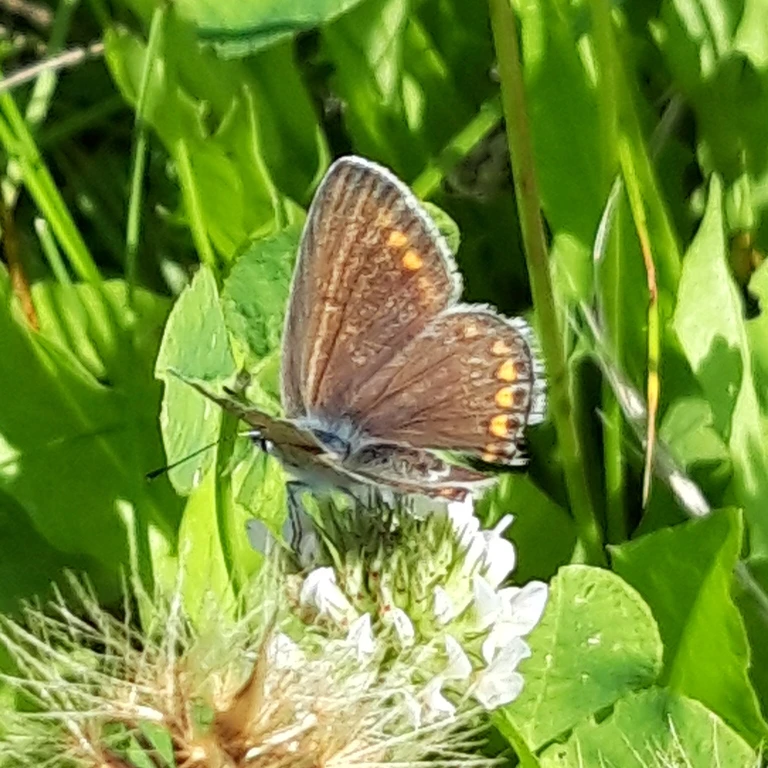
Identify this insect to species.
Polyommatus icarus
